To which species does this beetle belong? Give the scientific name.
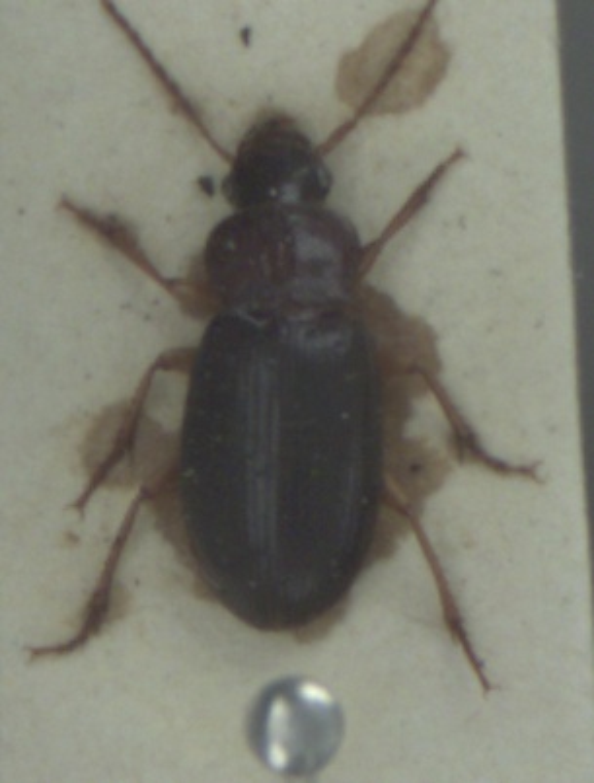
Ophonus rufibarbis
